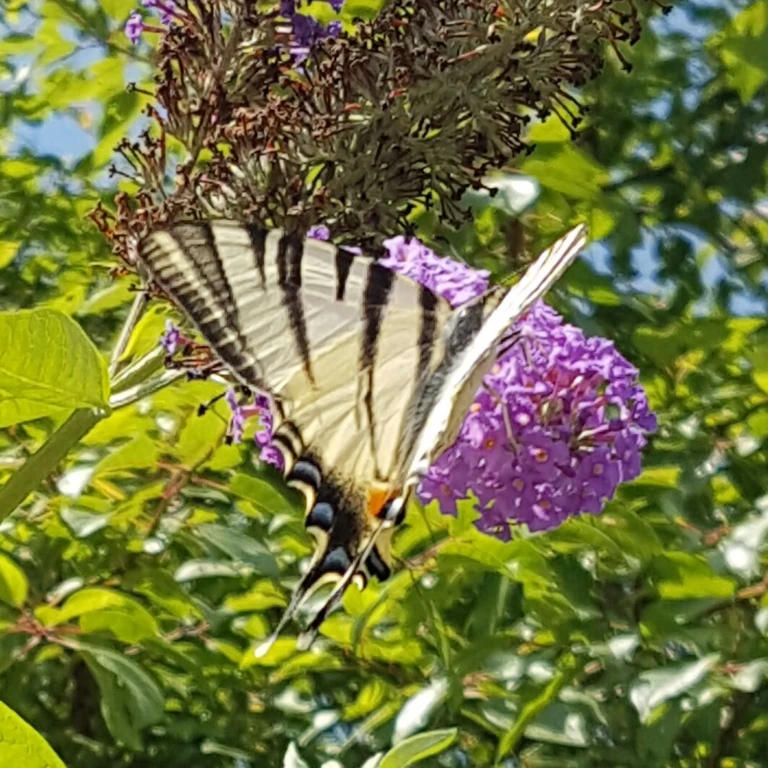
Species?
Iphiclides podalirius
